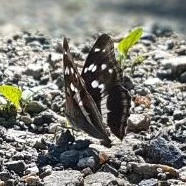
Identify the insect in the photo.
Apatura iris
